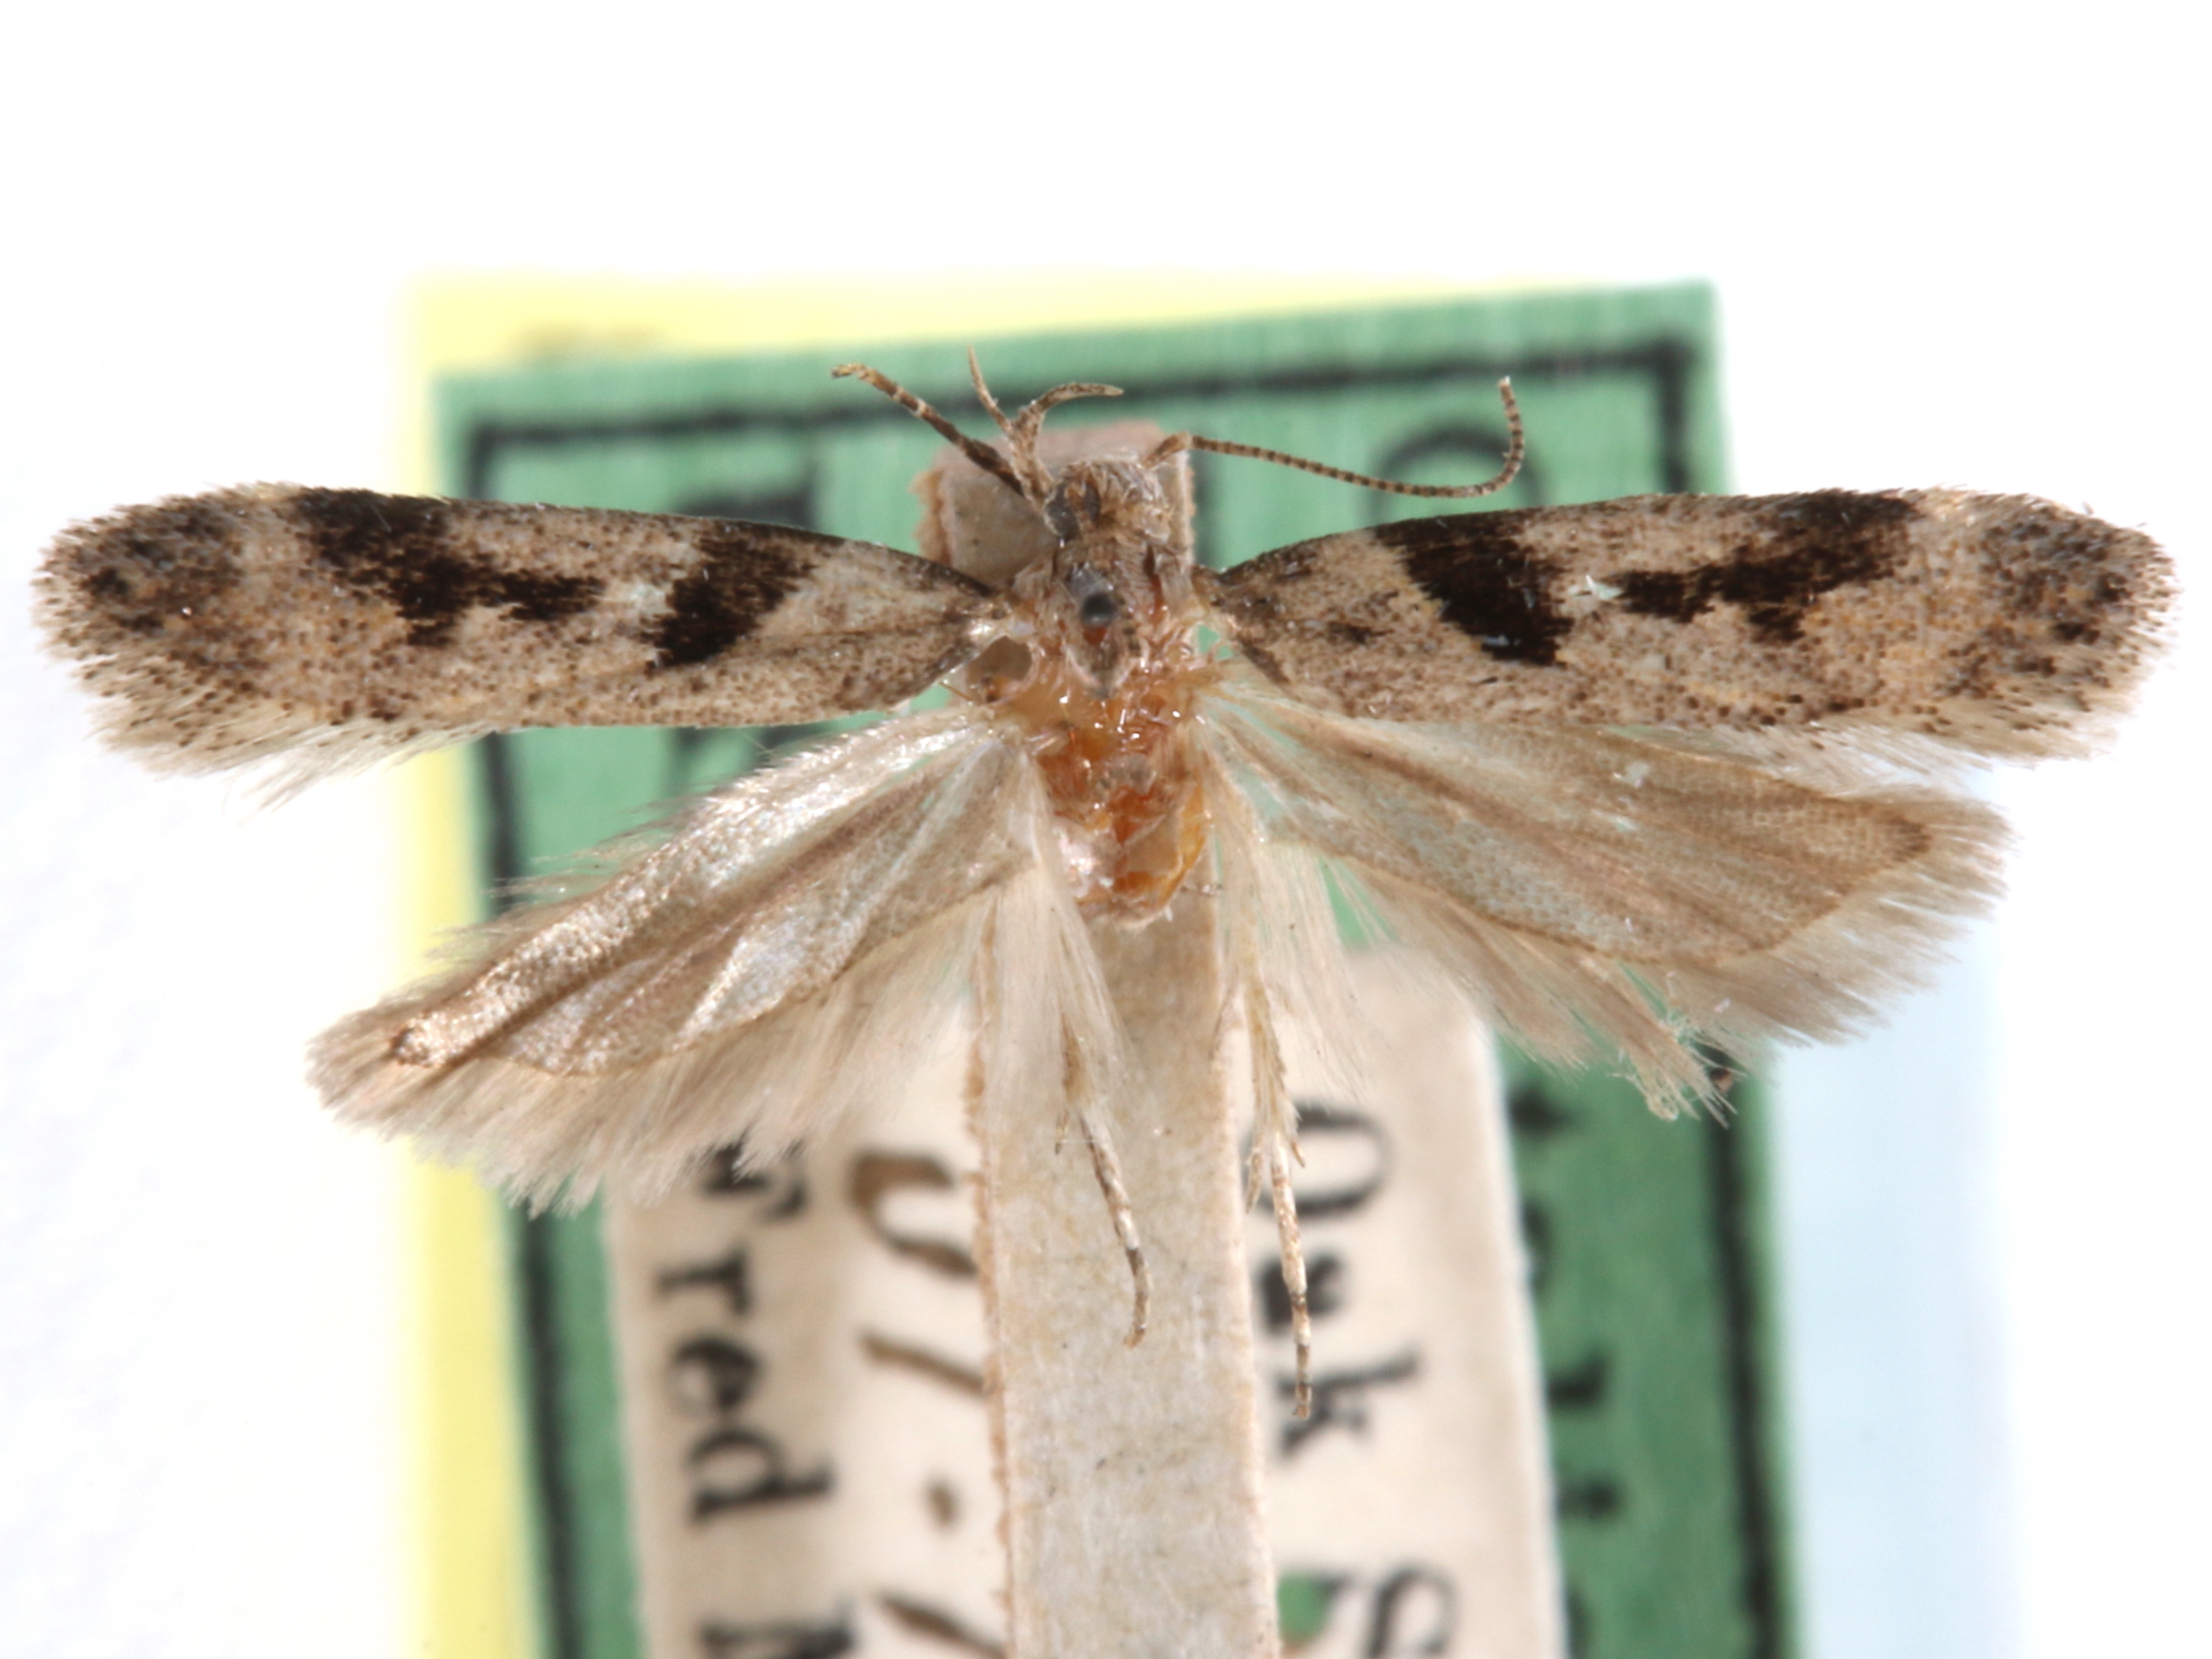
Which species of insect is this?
Chionodes obscurusella
